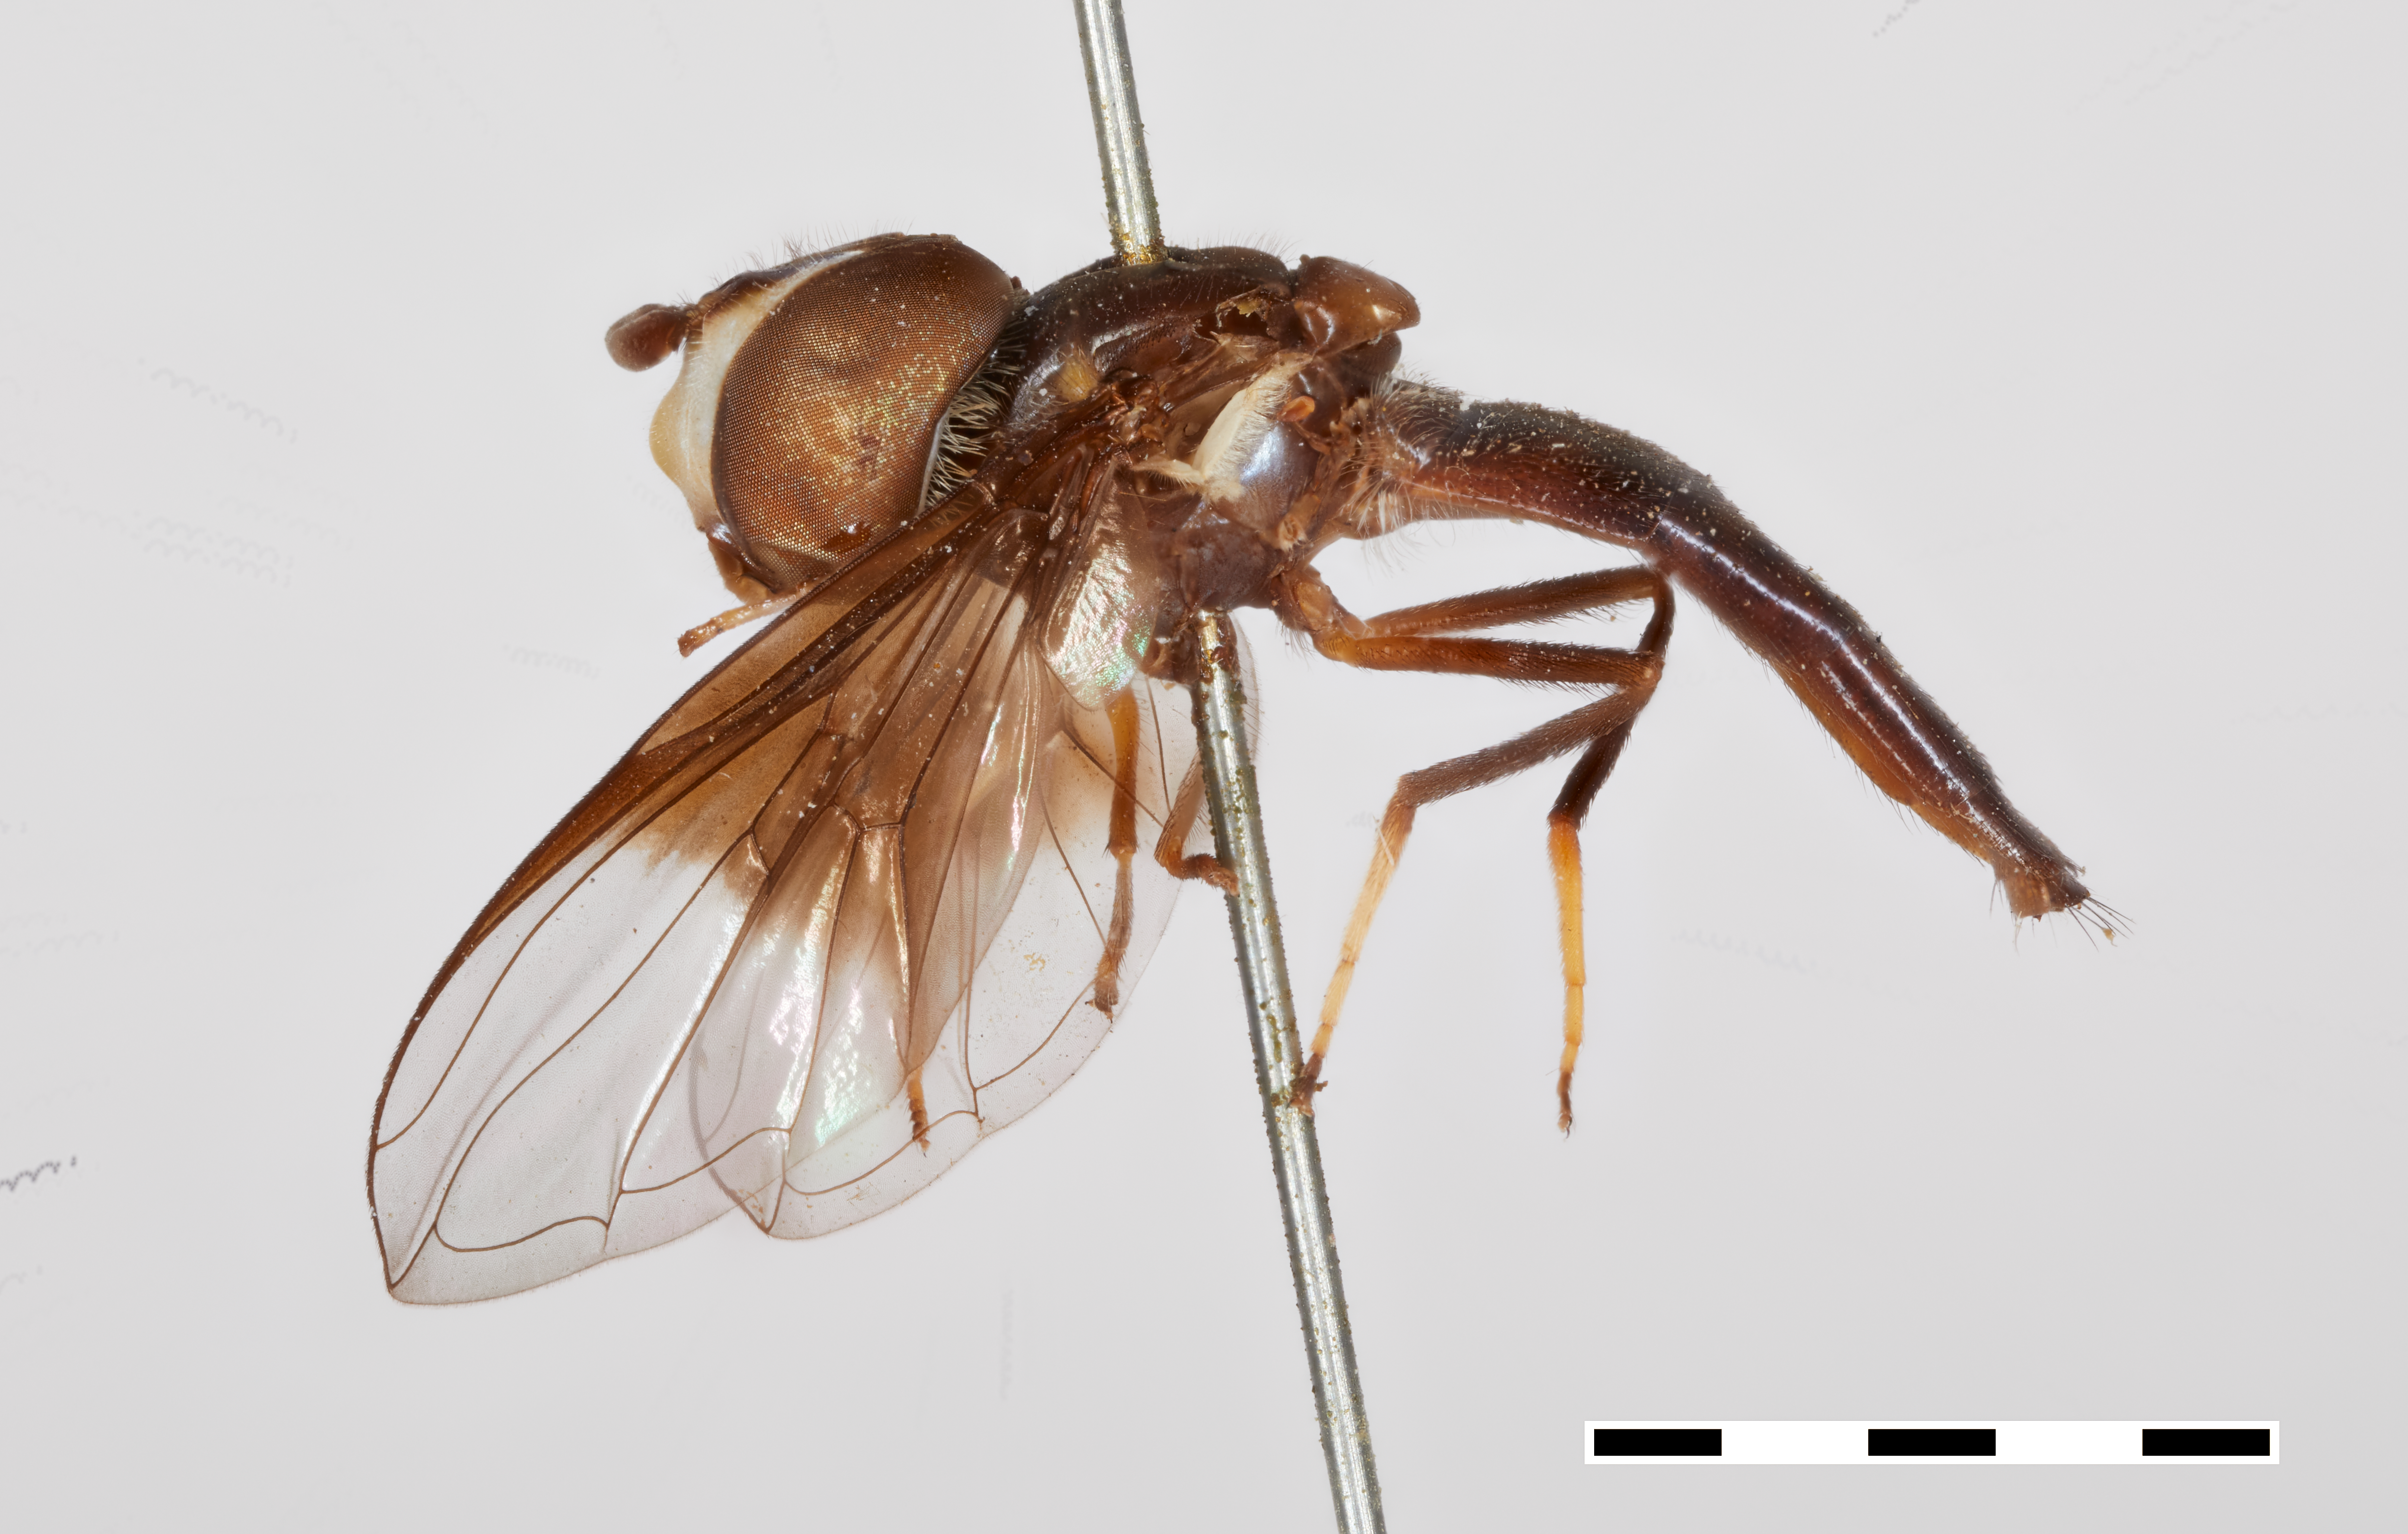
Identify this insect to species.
Baccha torva
